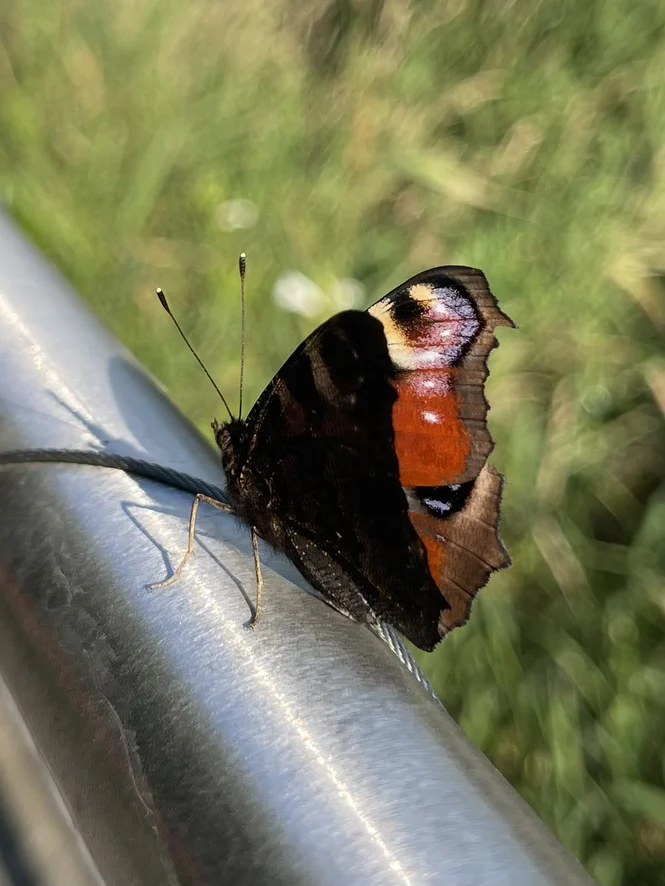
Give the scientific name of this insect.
Aglais io
